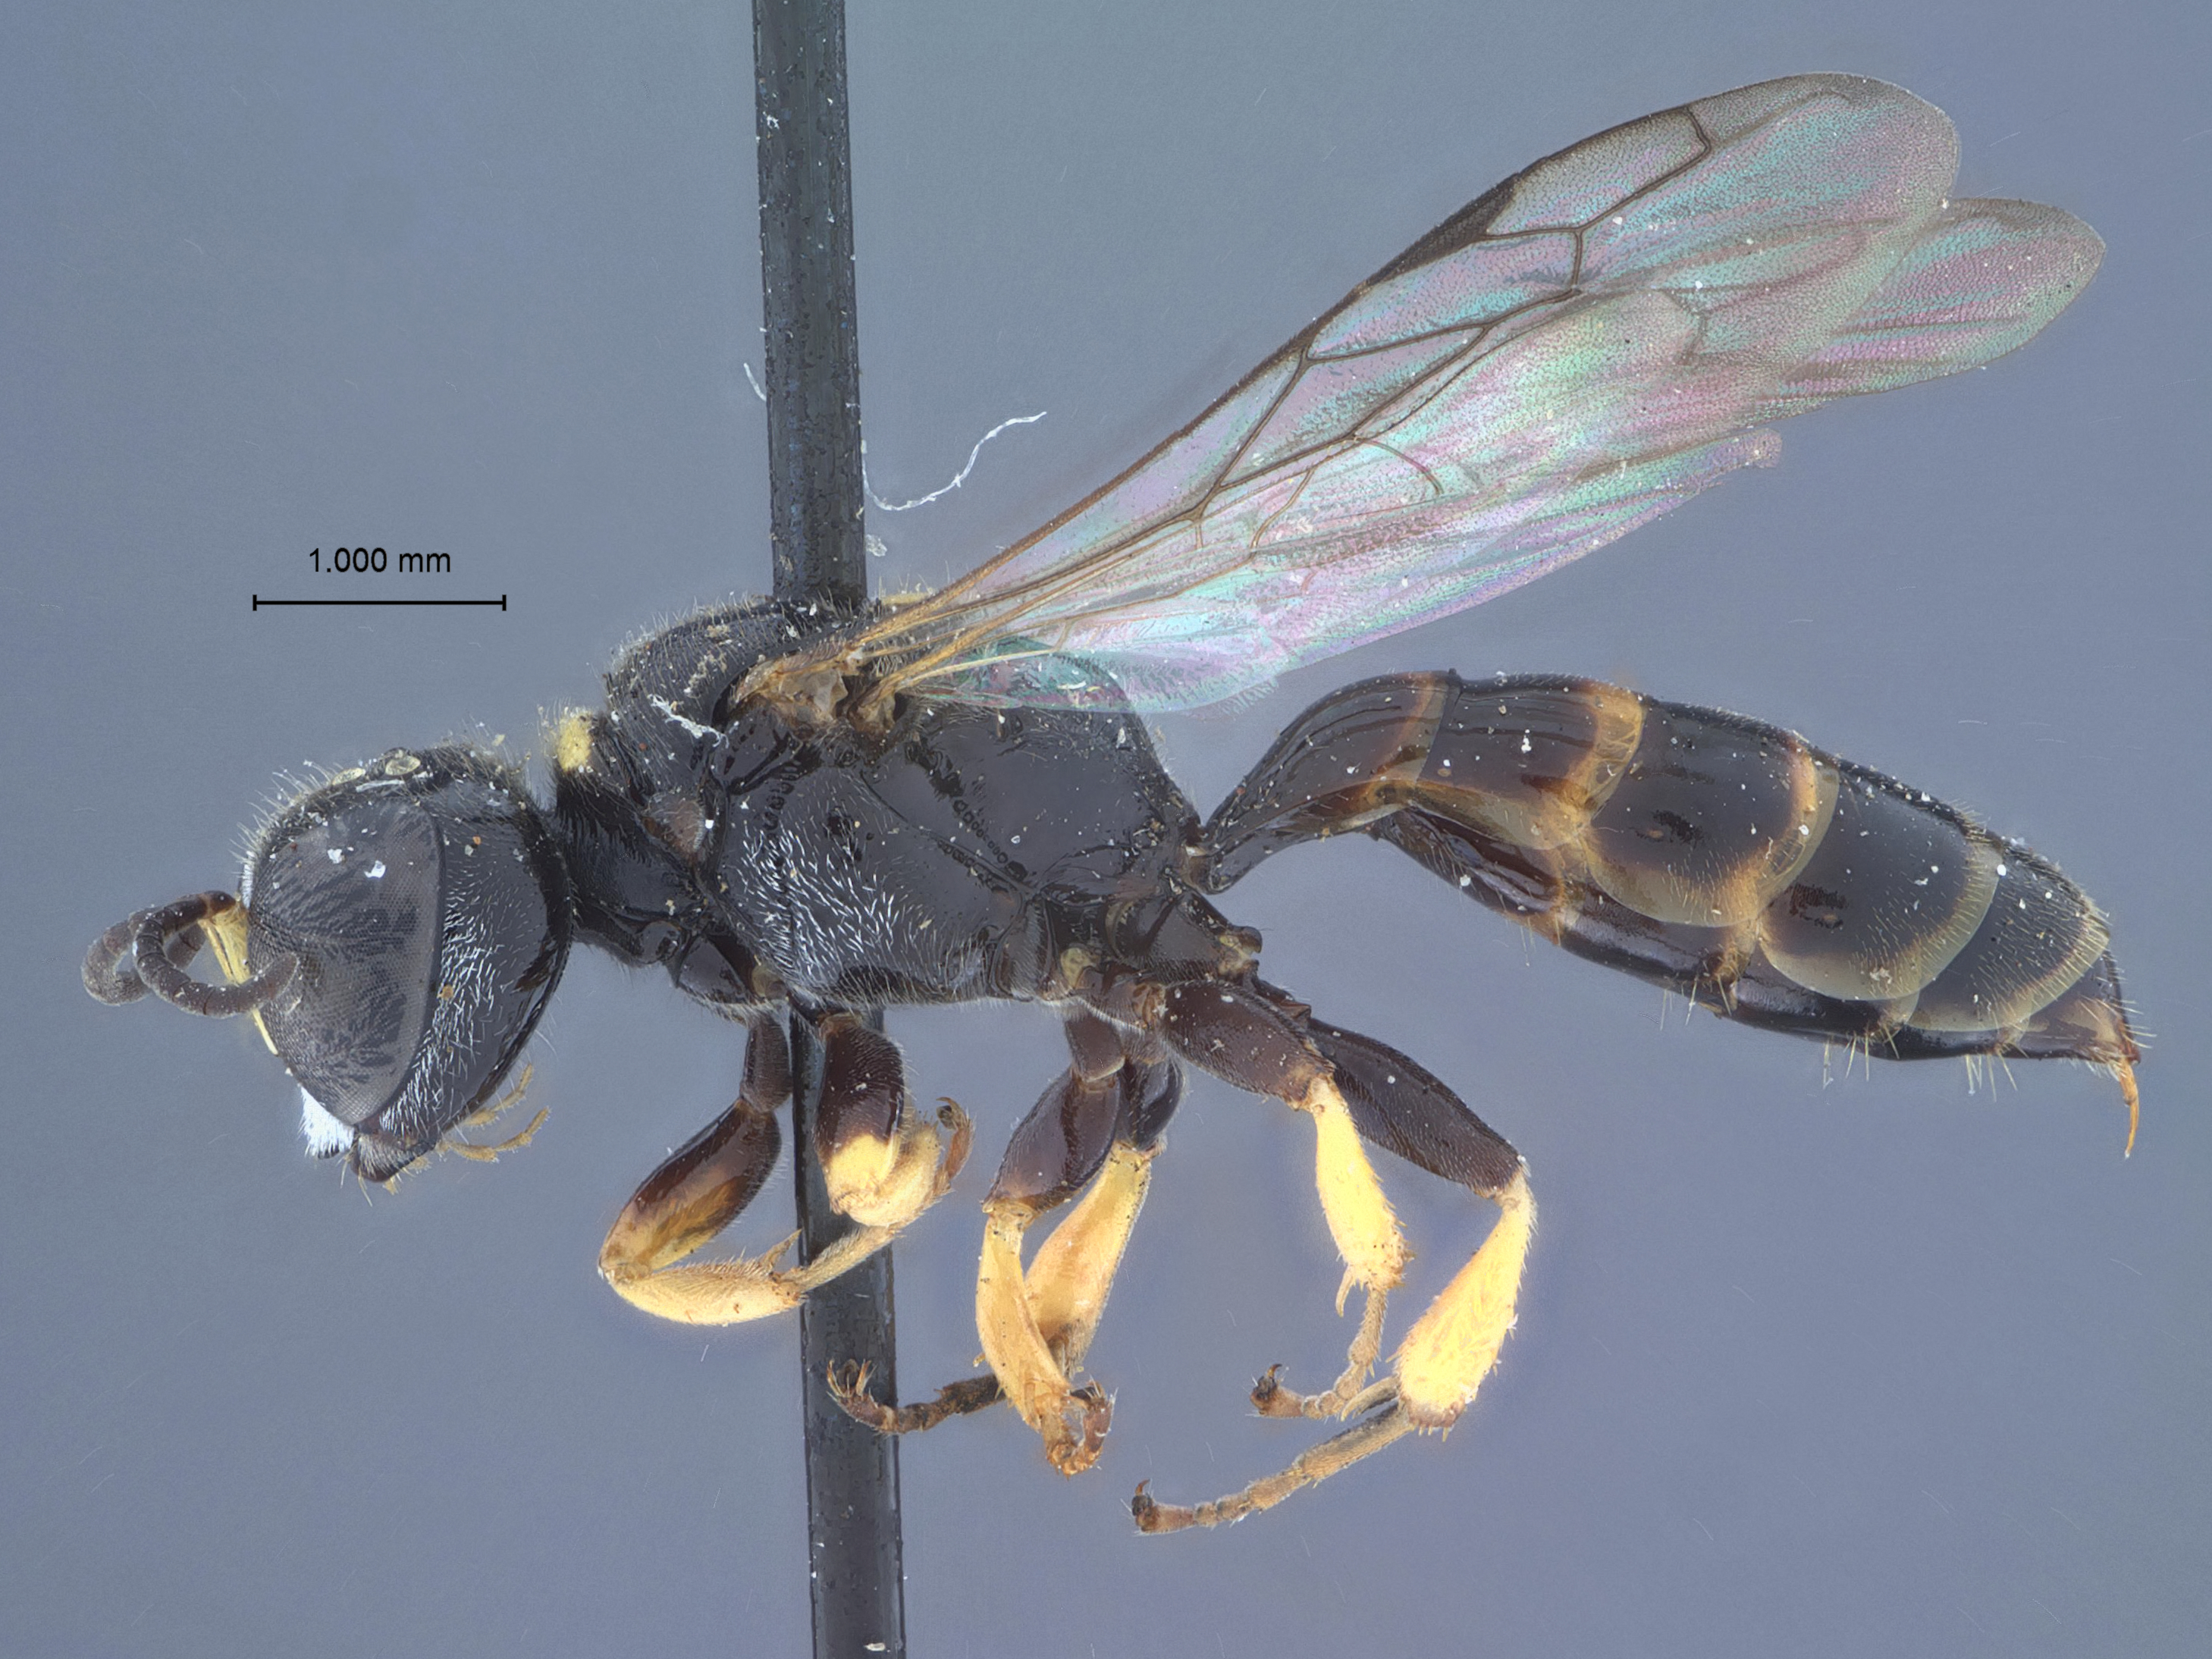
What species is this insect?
Crabro tridentata
